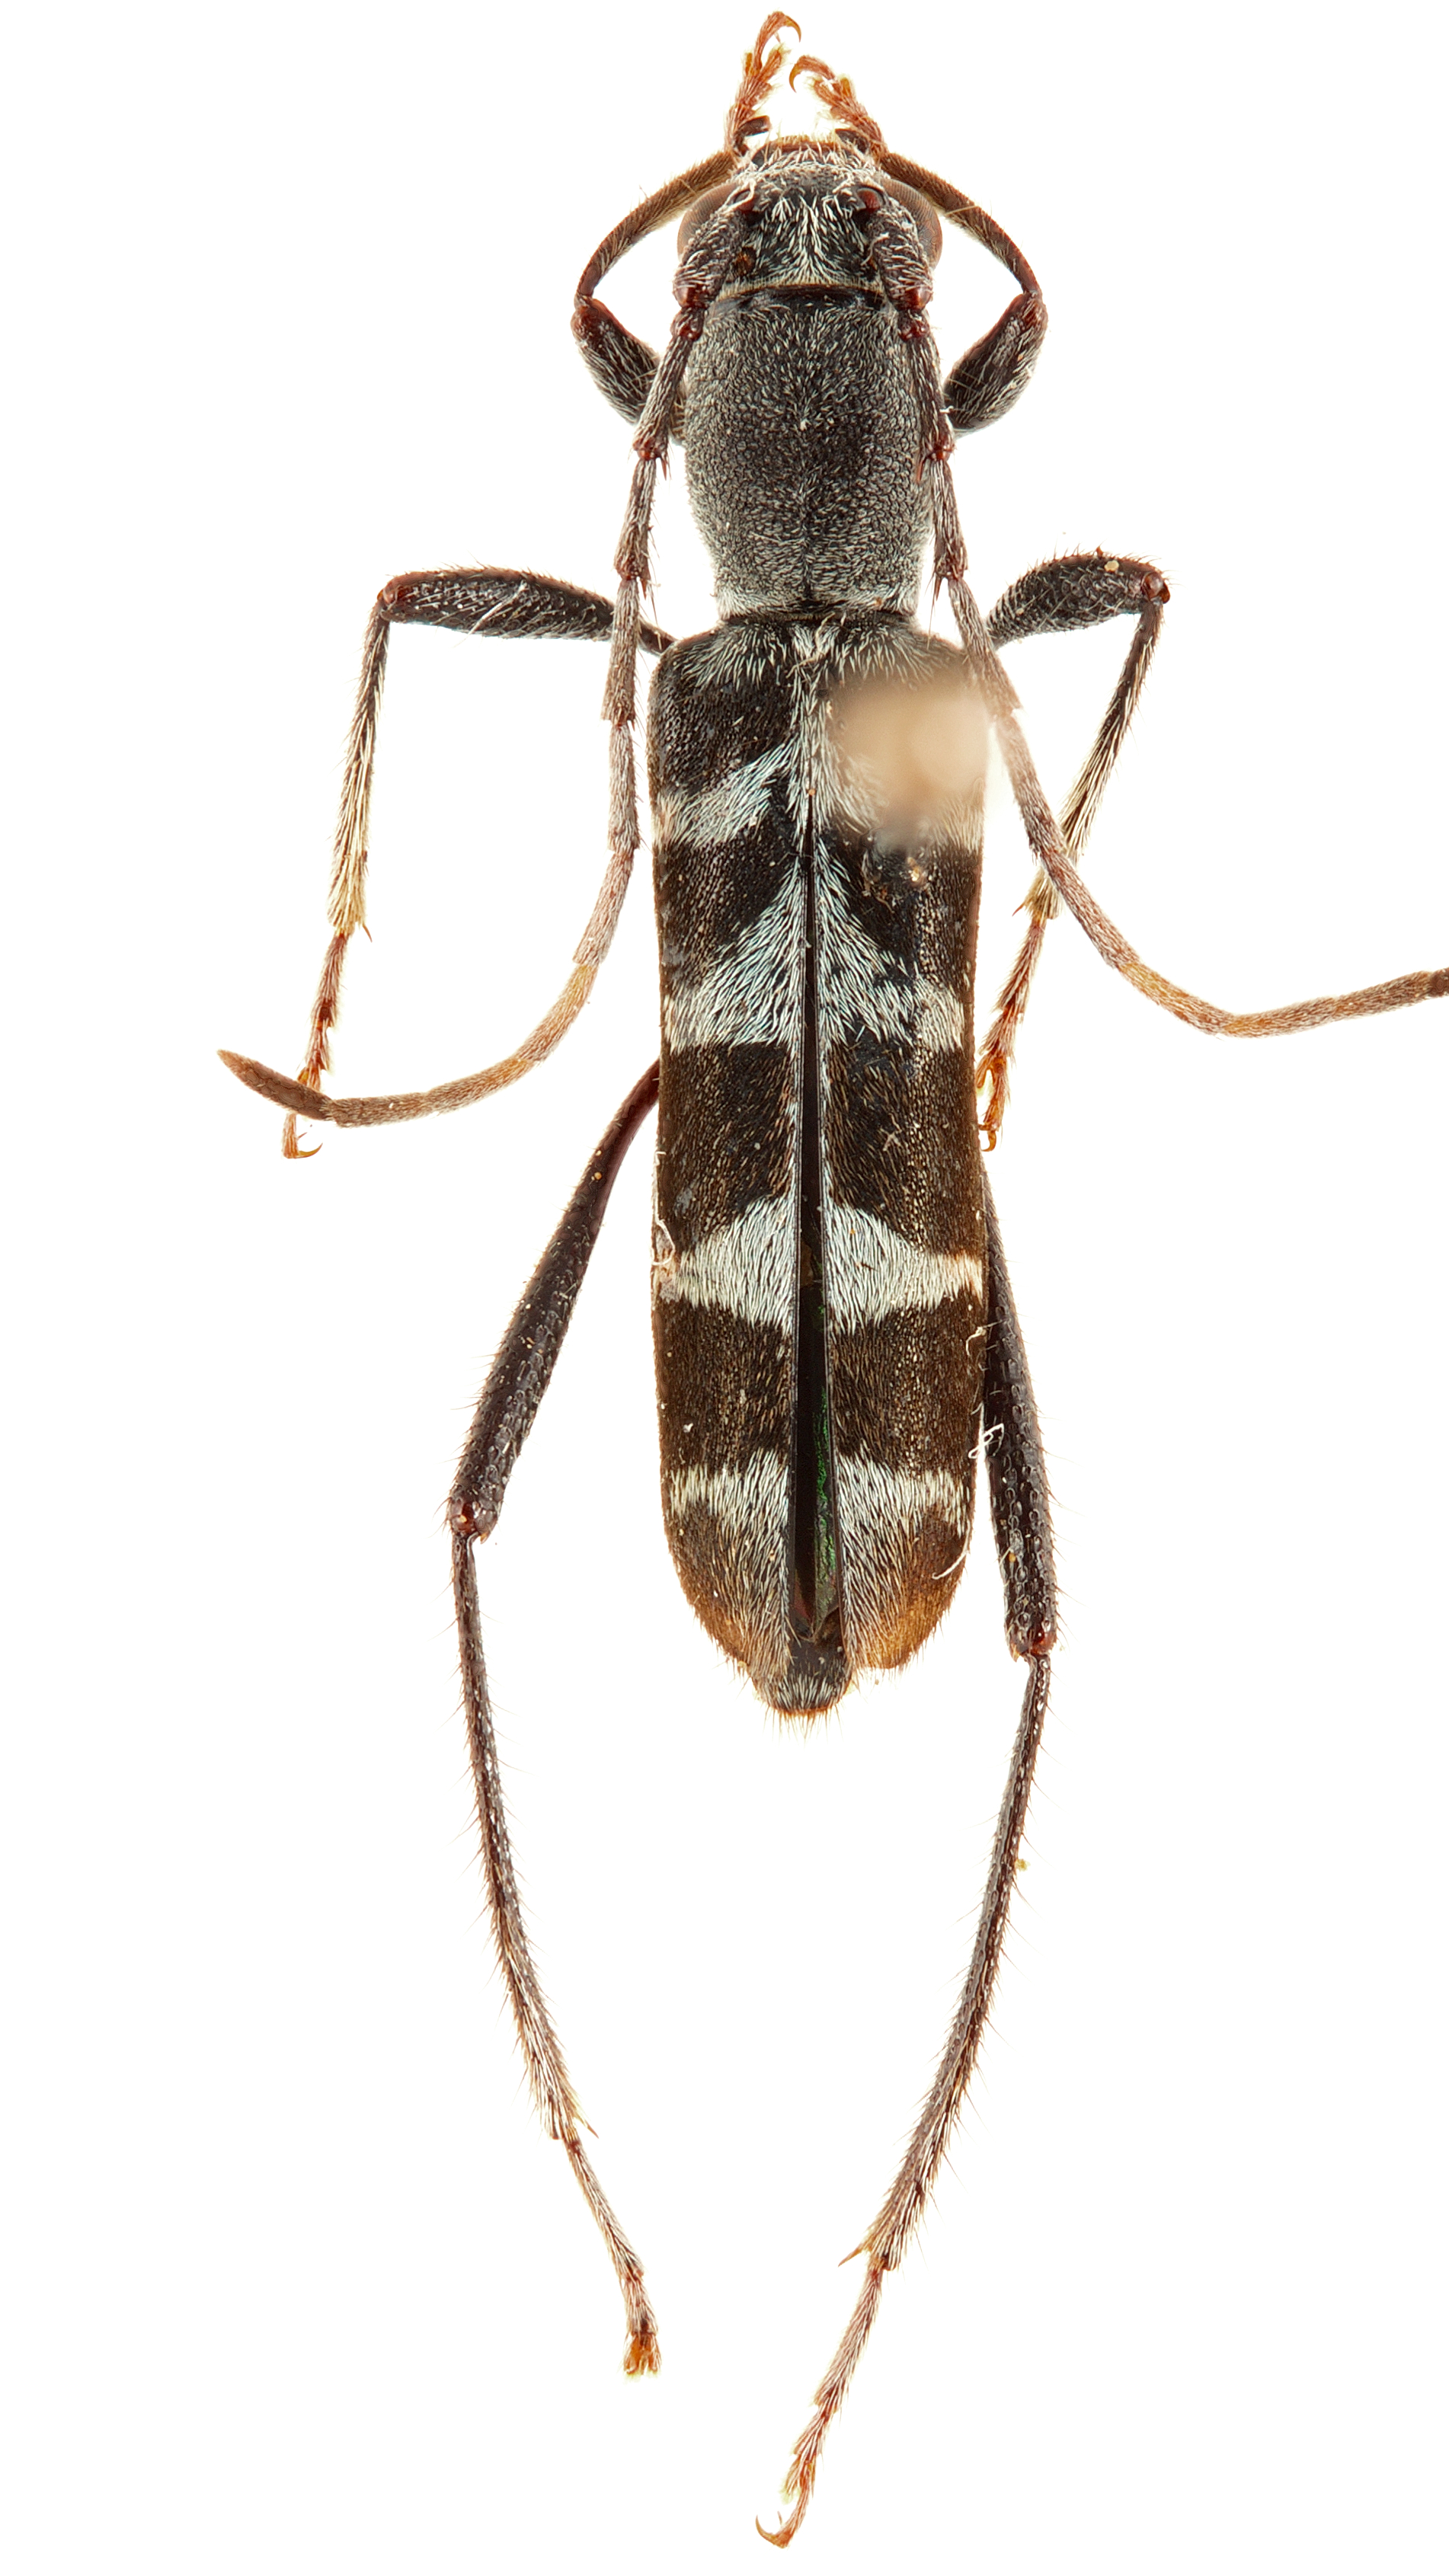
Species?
Oligoenoplus quinquecinctus
